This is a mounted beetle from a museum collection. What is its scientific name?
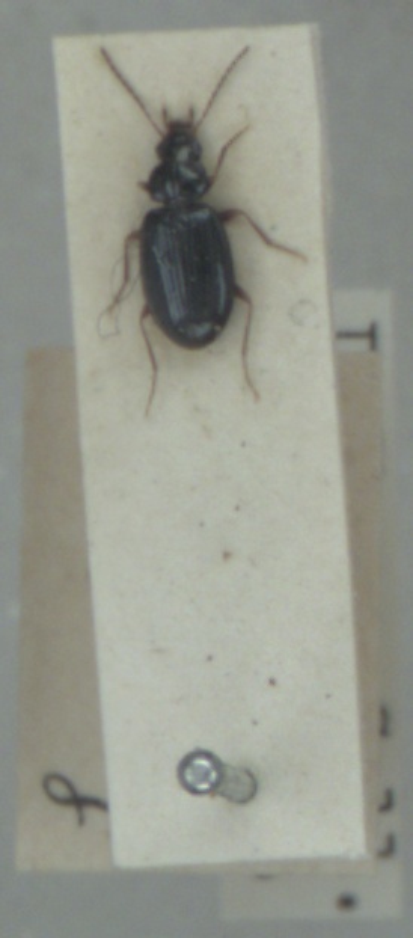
Ocys quinquestriatus
